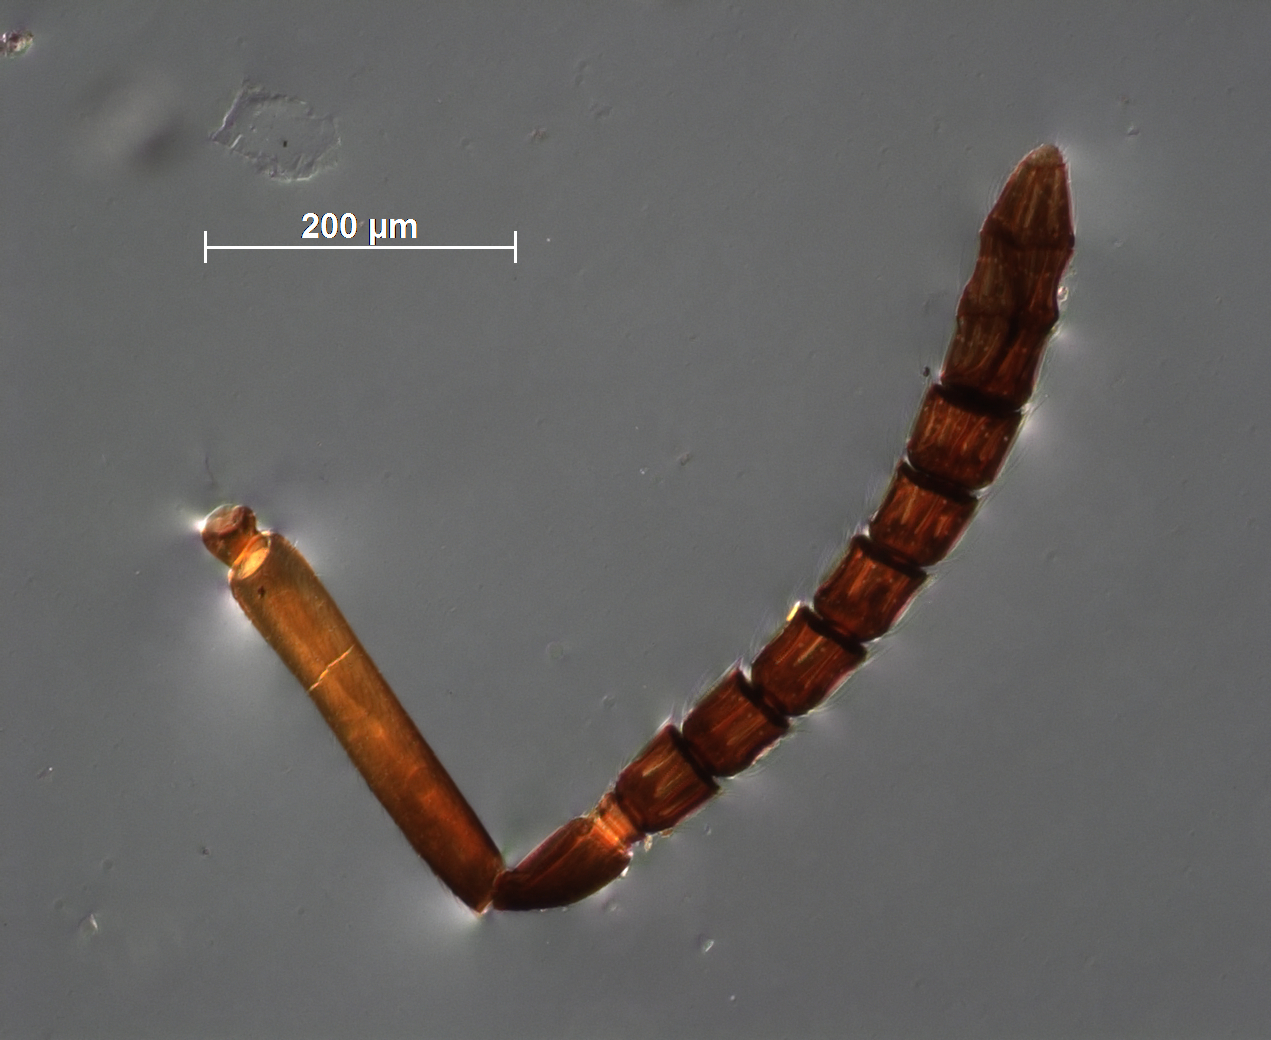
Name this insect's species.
Pachyneuron bakrotus
